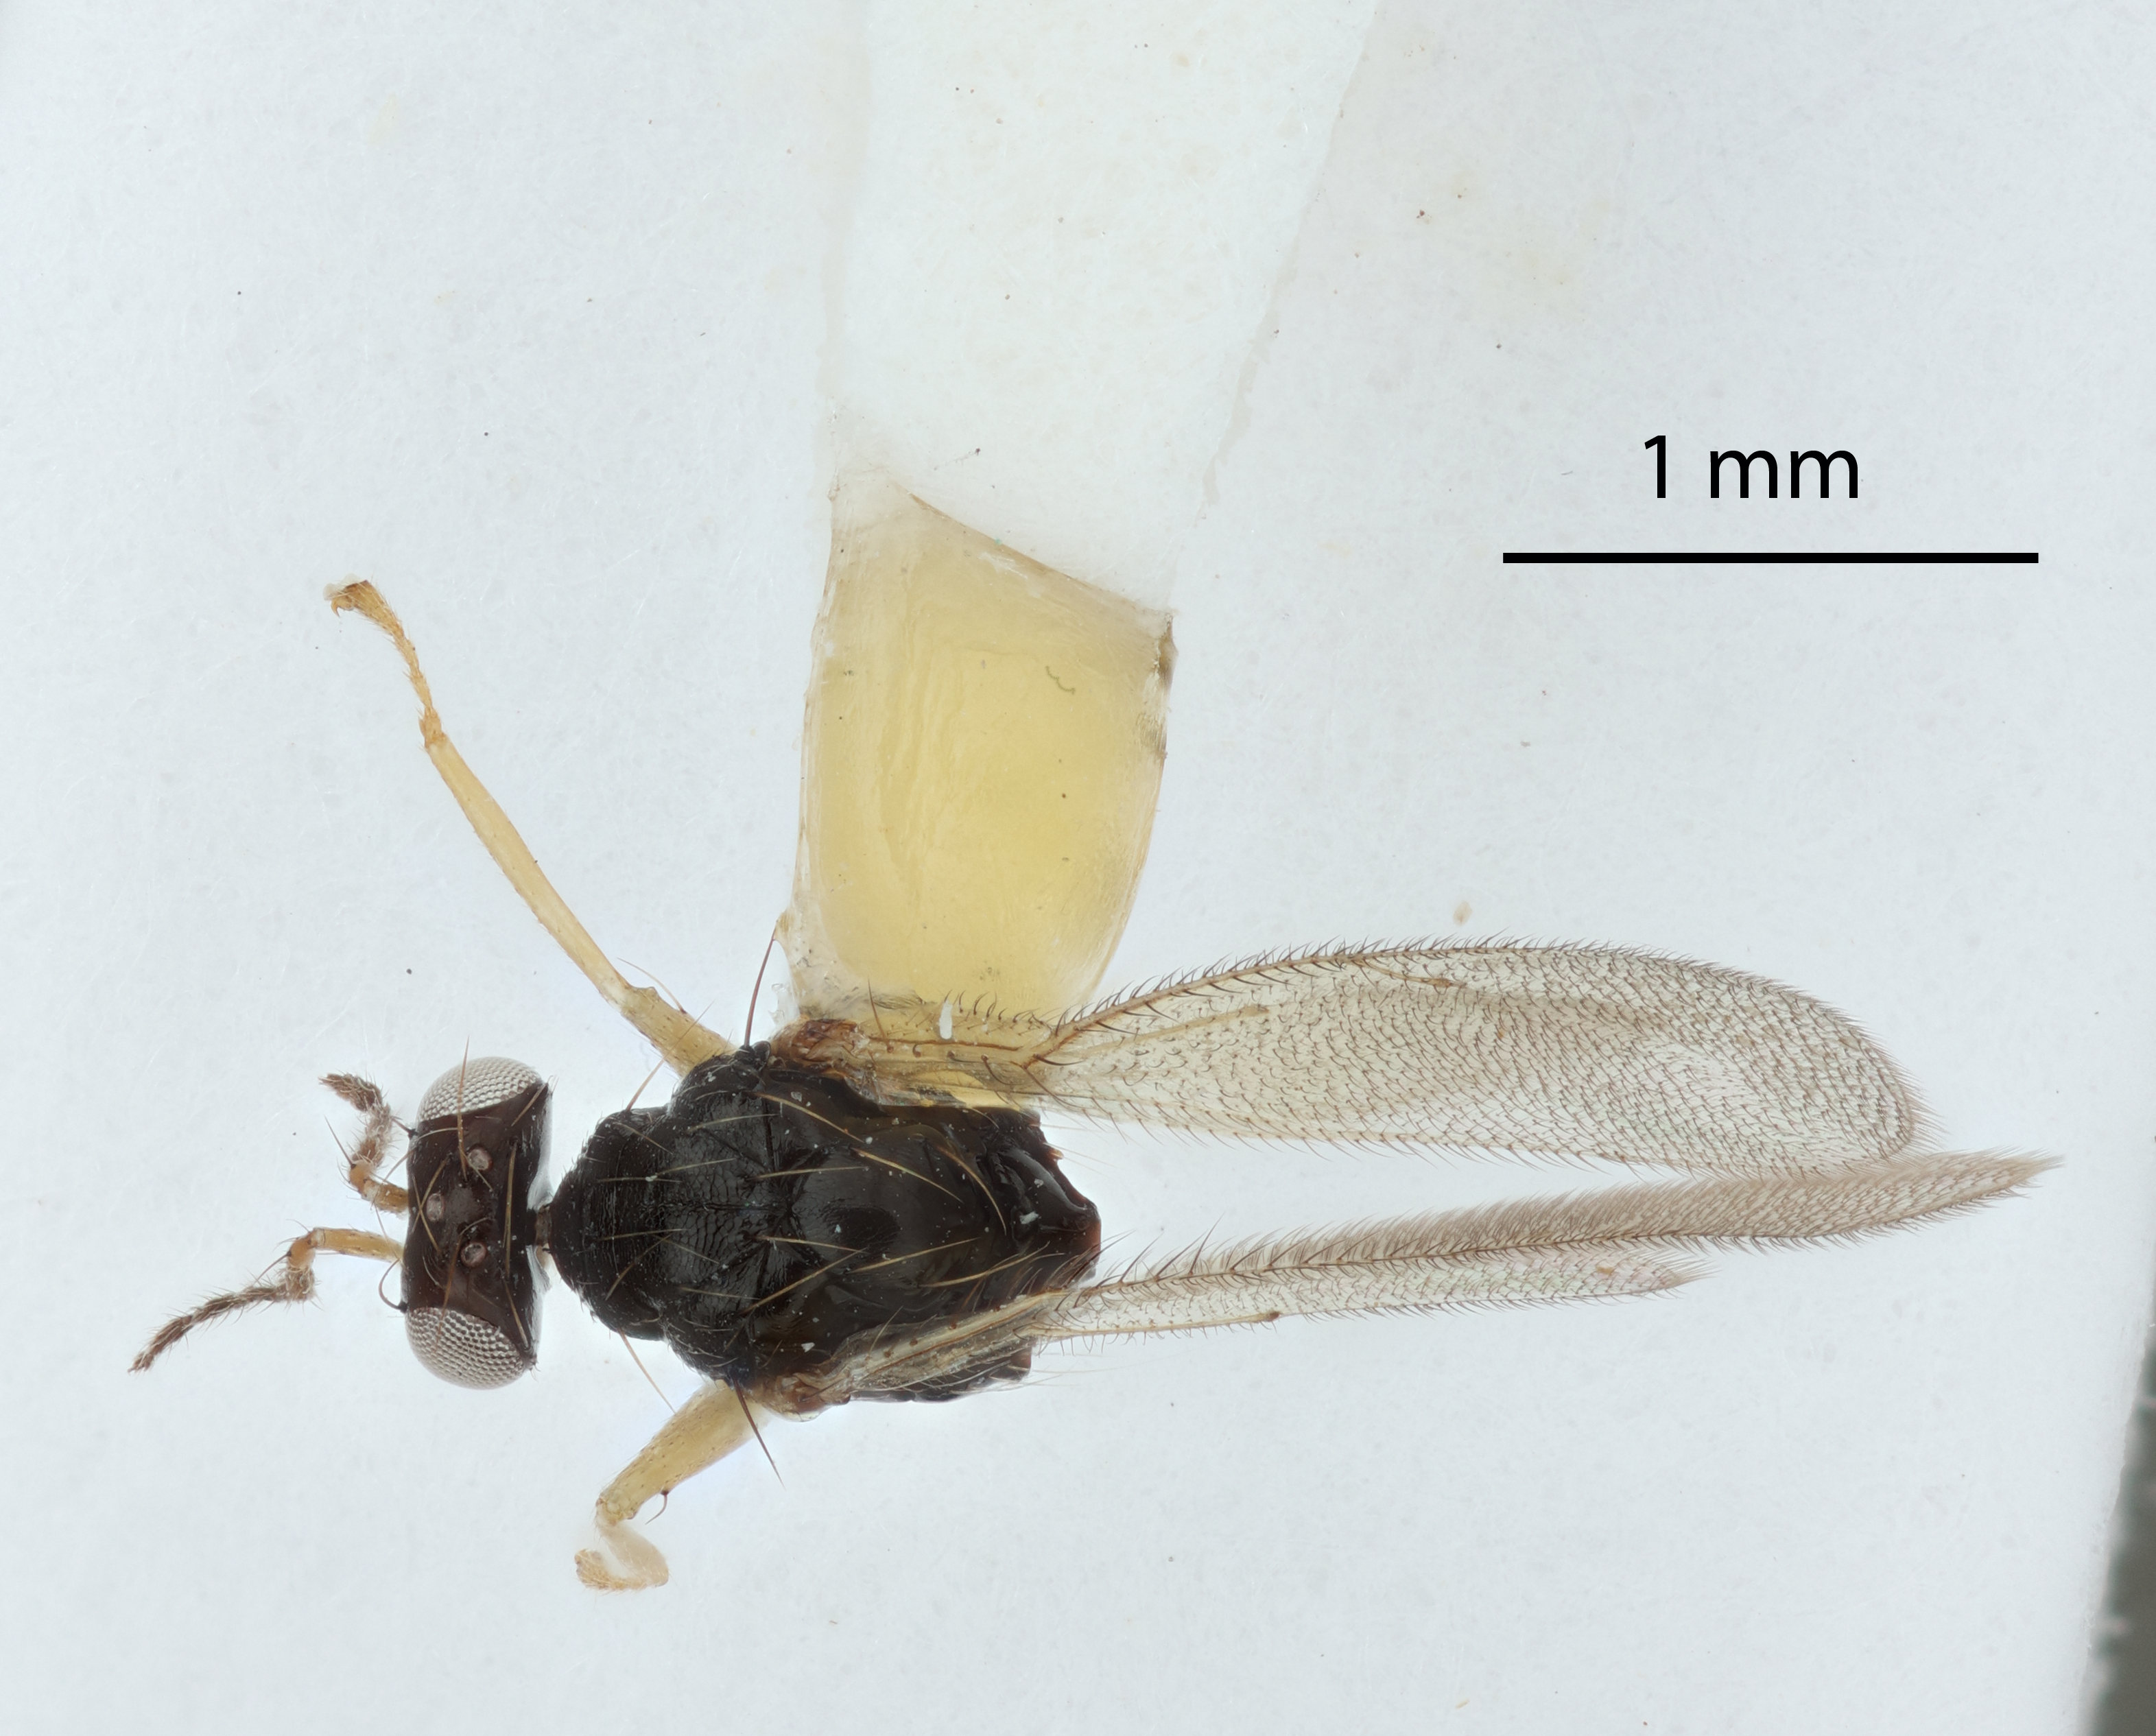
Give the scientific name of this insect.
Euplectrus hansoni
